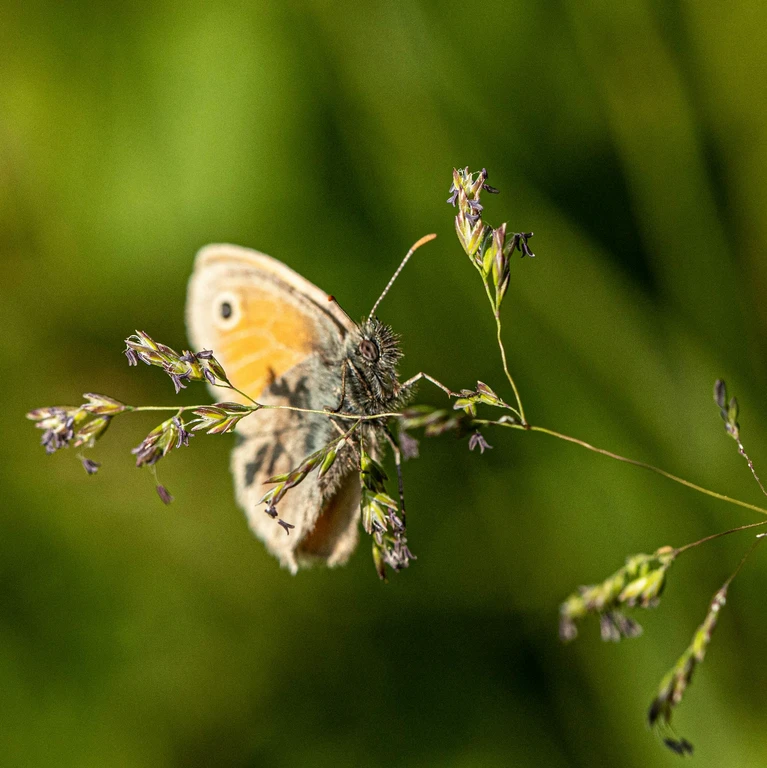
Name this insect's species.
Coenonympha pamphilus
